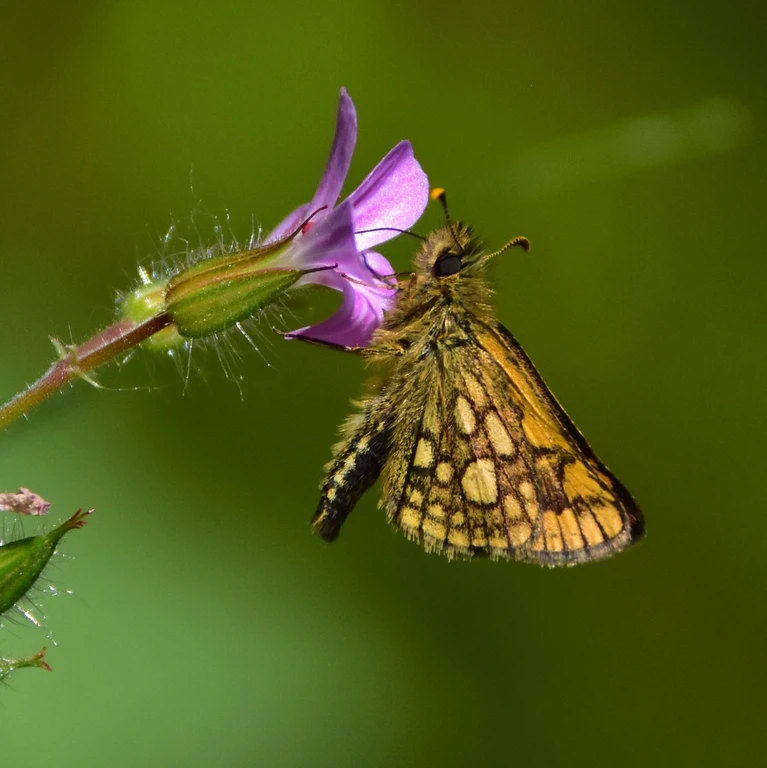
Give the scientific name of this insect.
Carterocephalus palaemon
